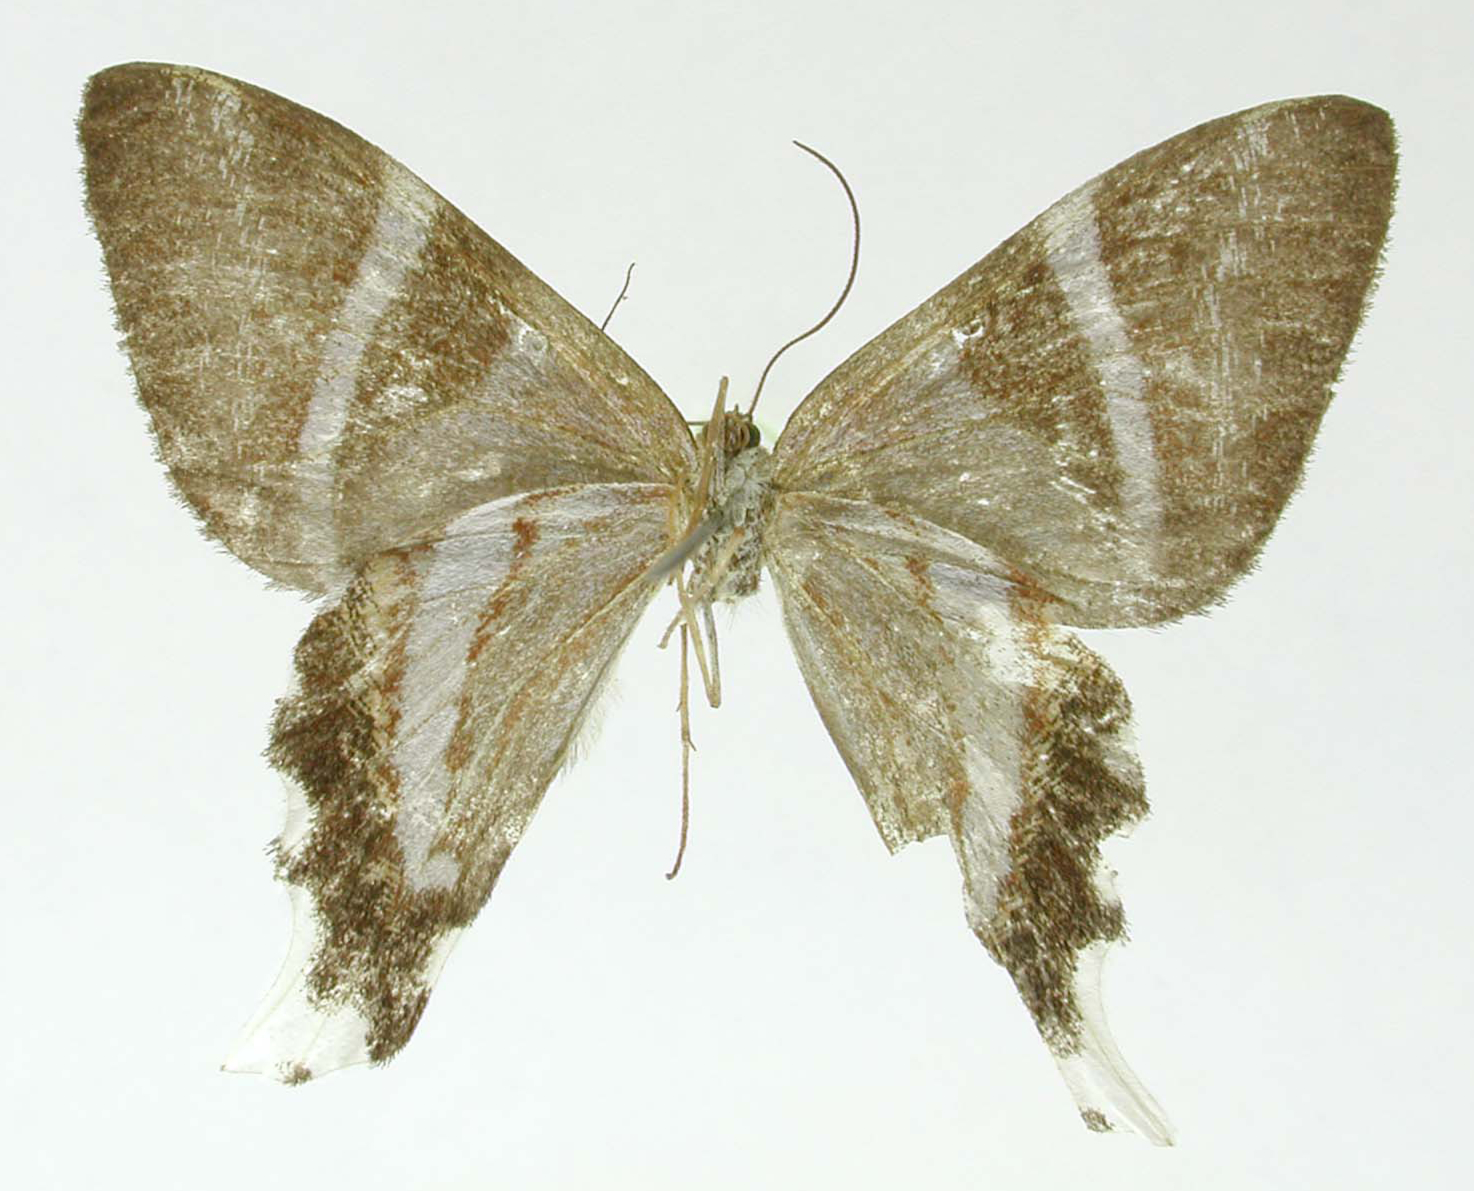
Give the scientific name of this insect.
Erateina olivata
